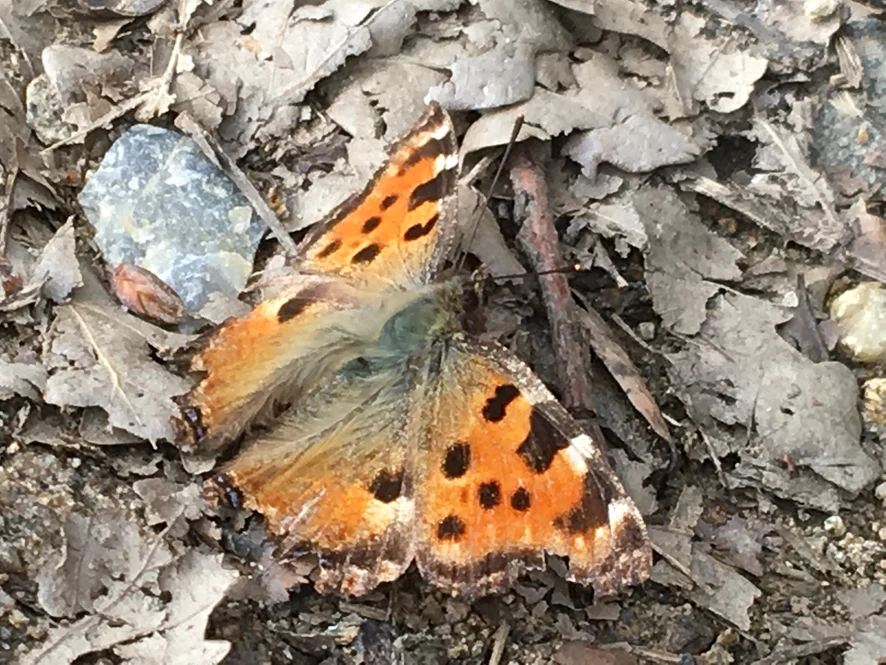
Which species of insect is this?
Nymphalis polychloros
